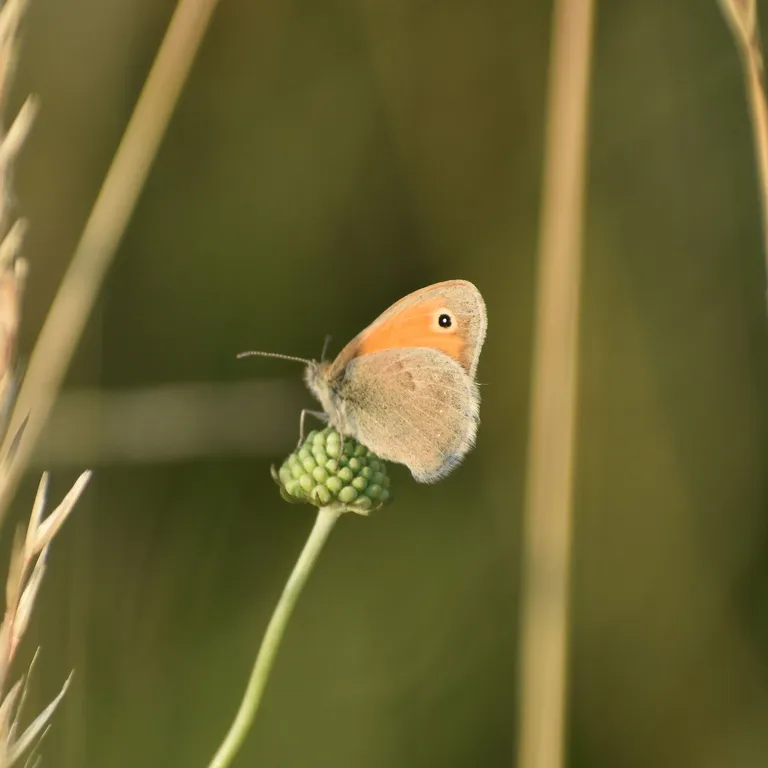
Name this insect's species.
Coenonympha pamphilus
